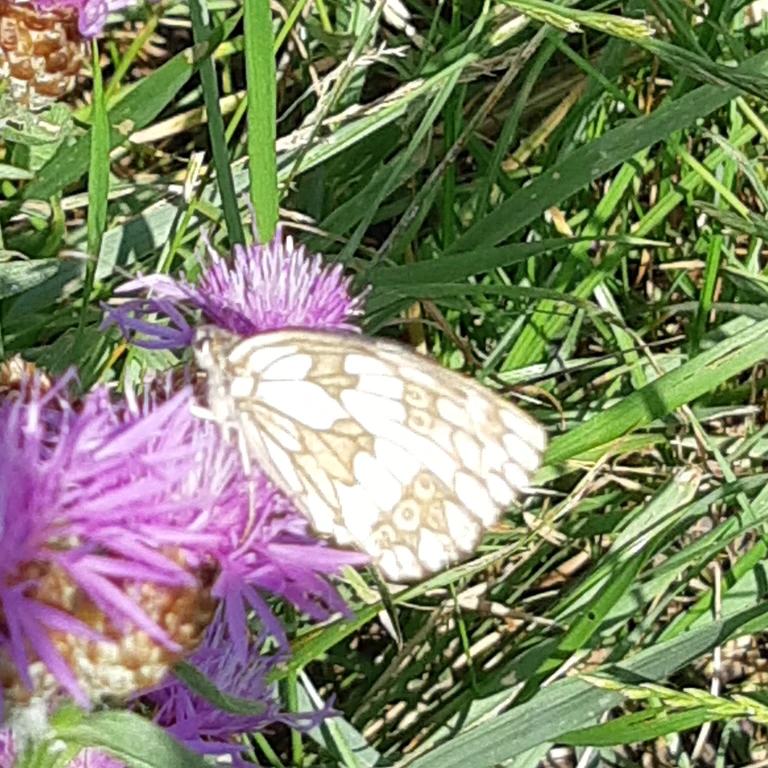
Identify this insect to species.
Melanargia galathea
